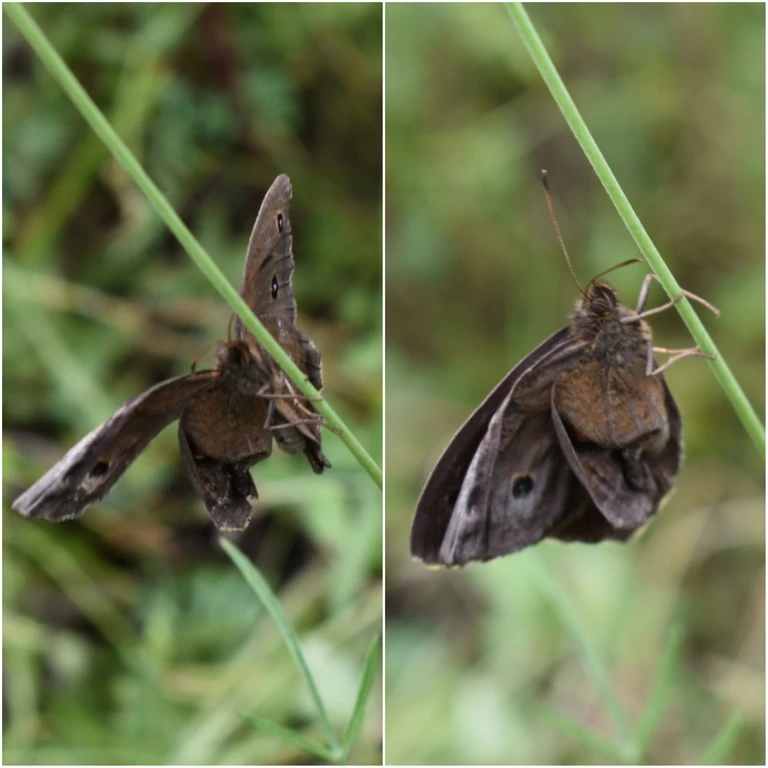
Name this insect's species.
Minois dryas
